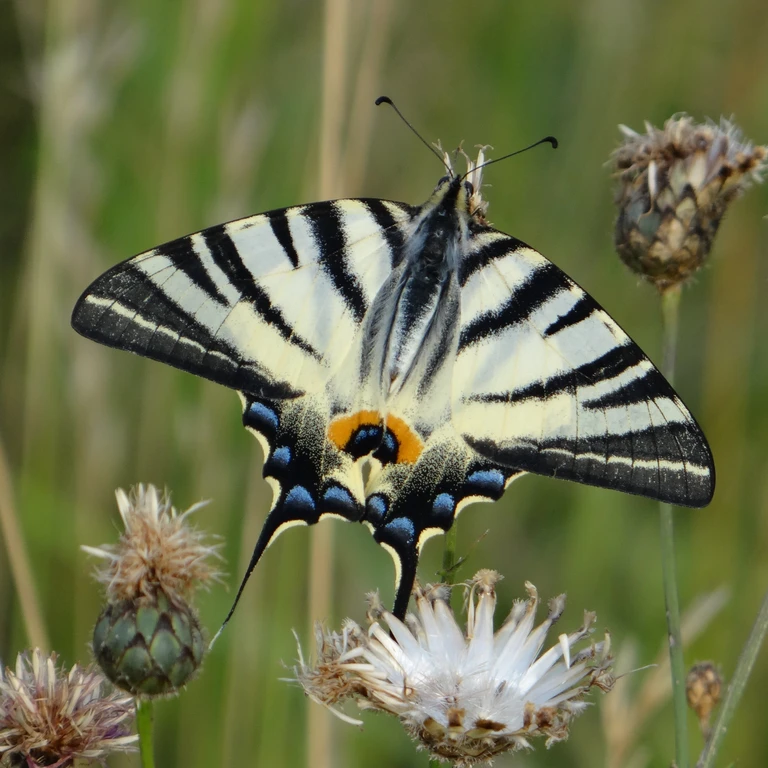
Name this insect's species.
Iphiclides podalirius
